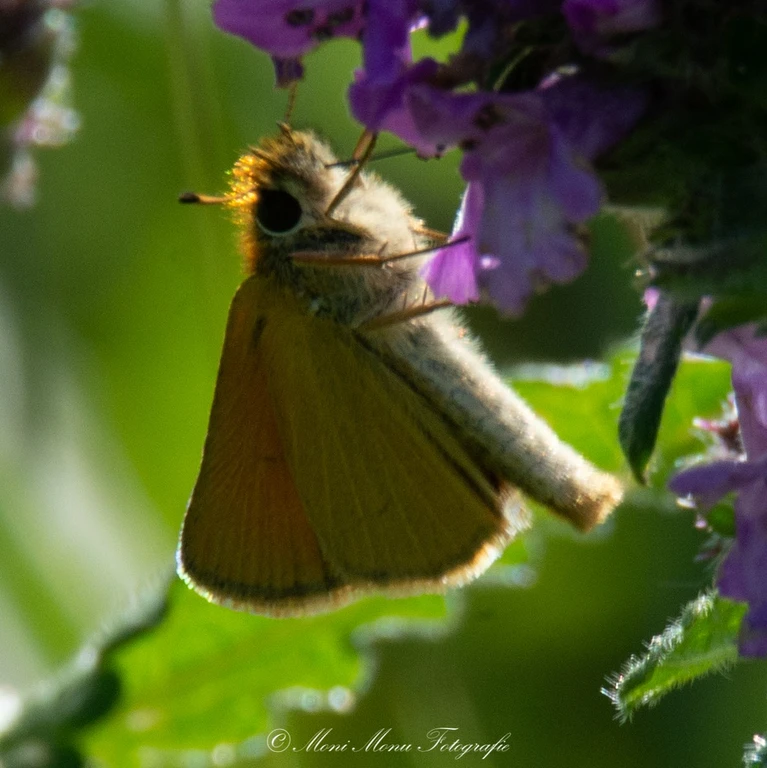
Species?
Thymelicus lineola
